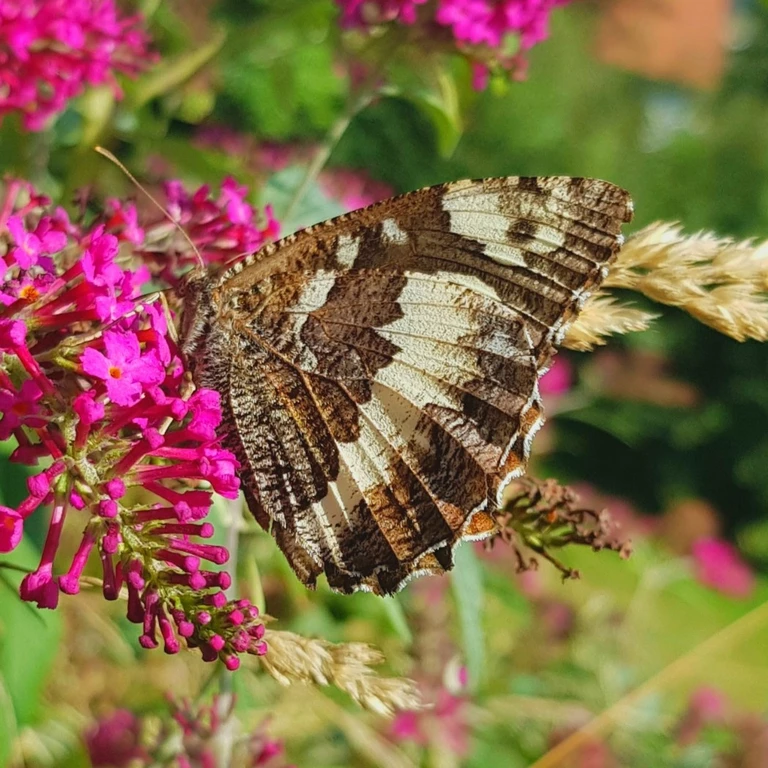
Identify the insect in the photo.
Brintesia circe
